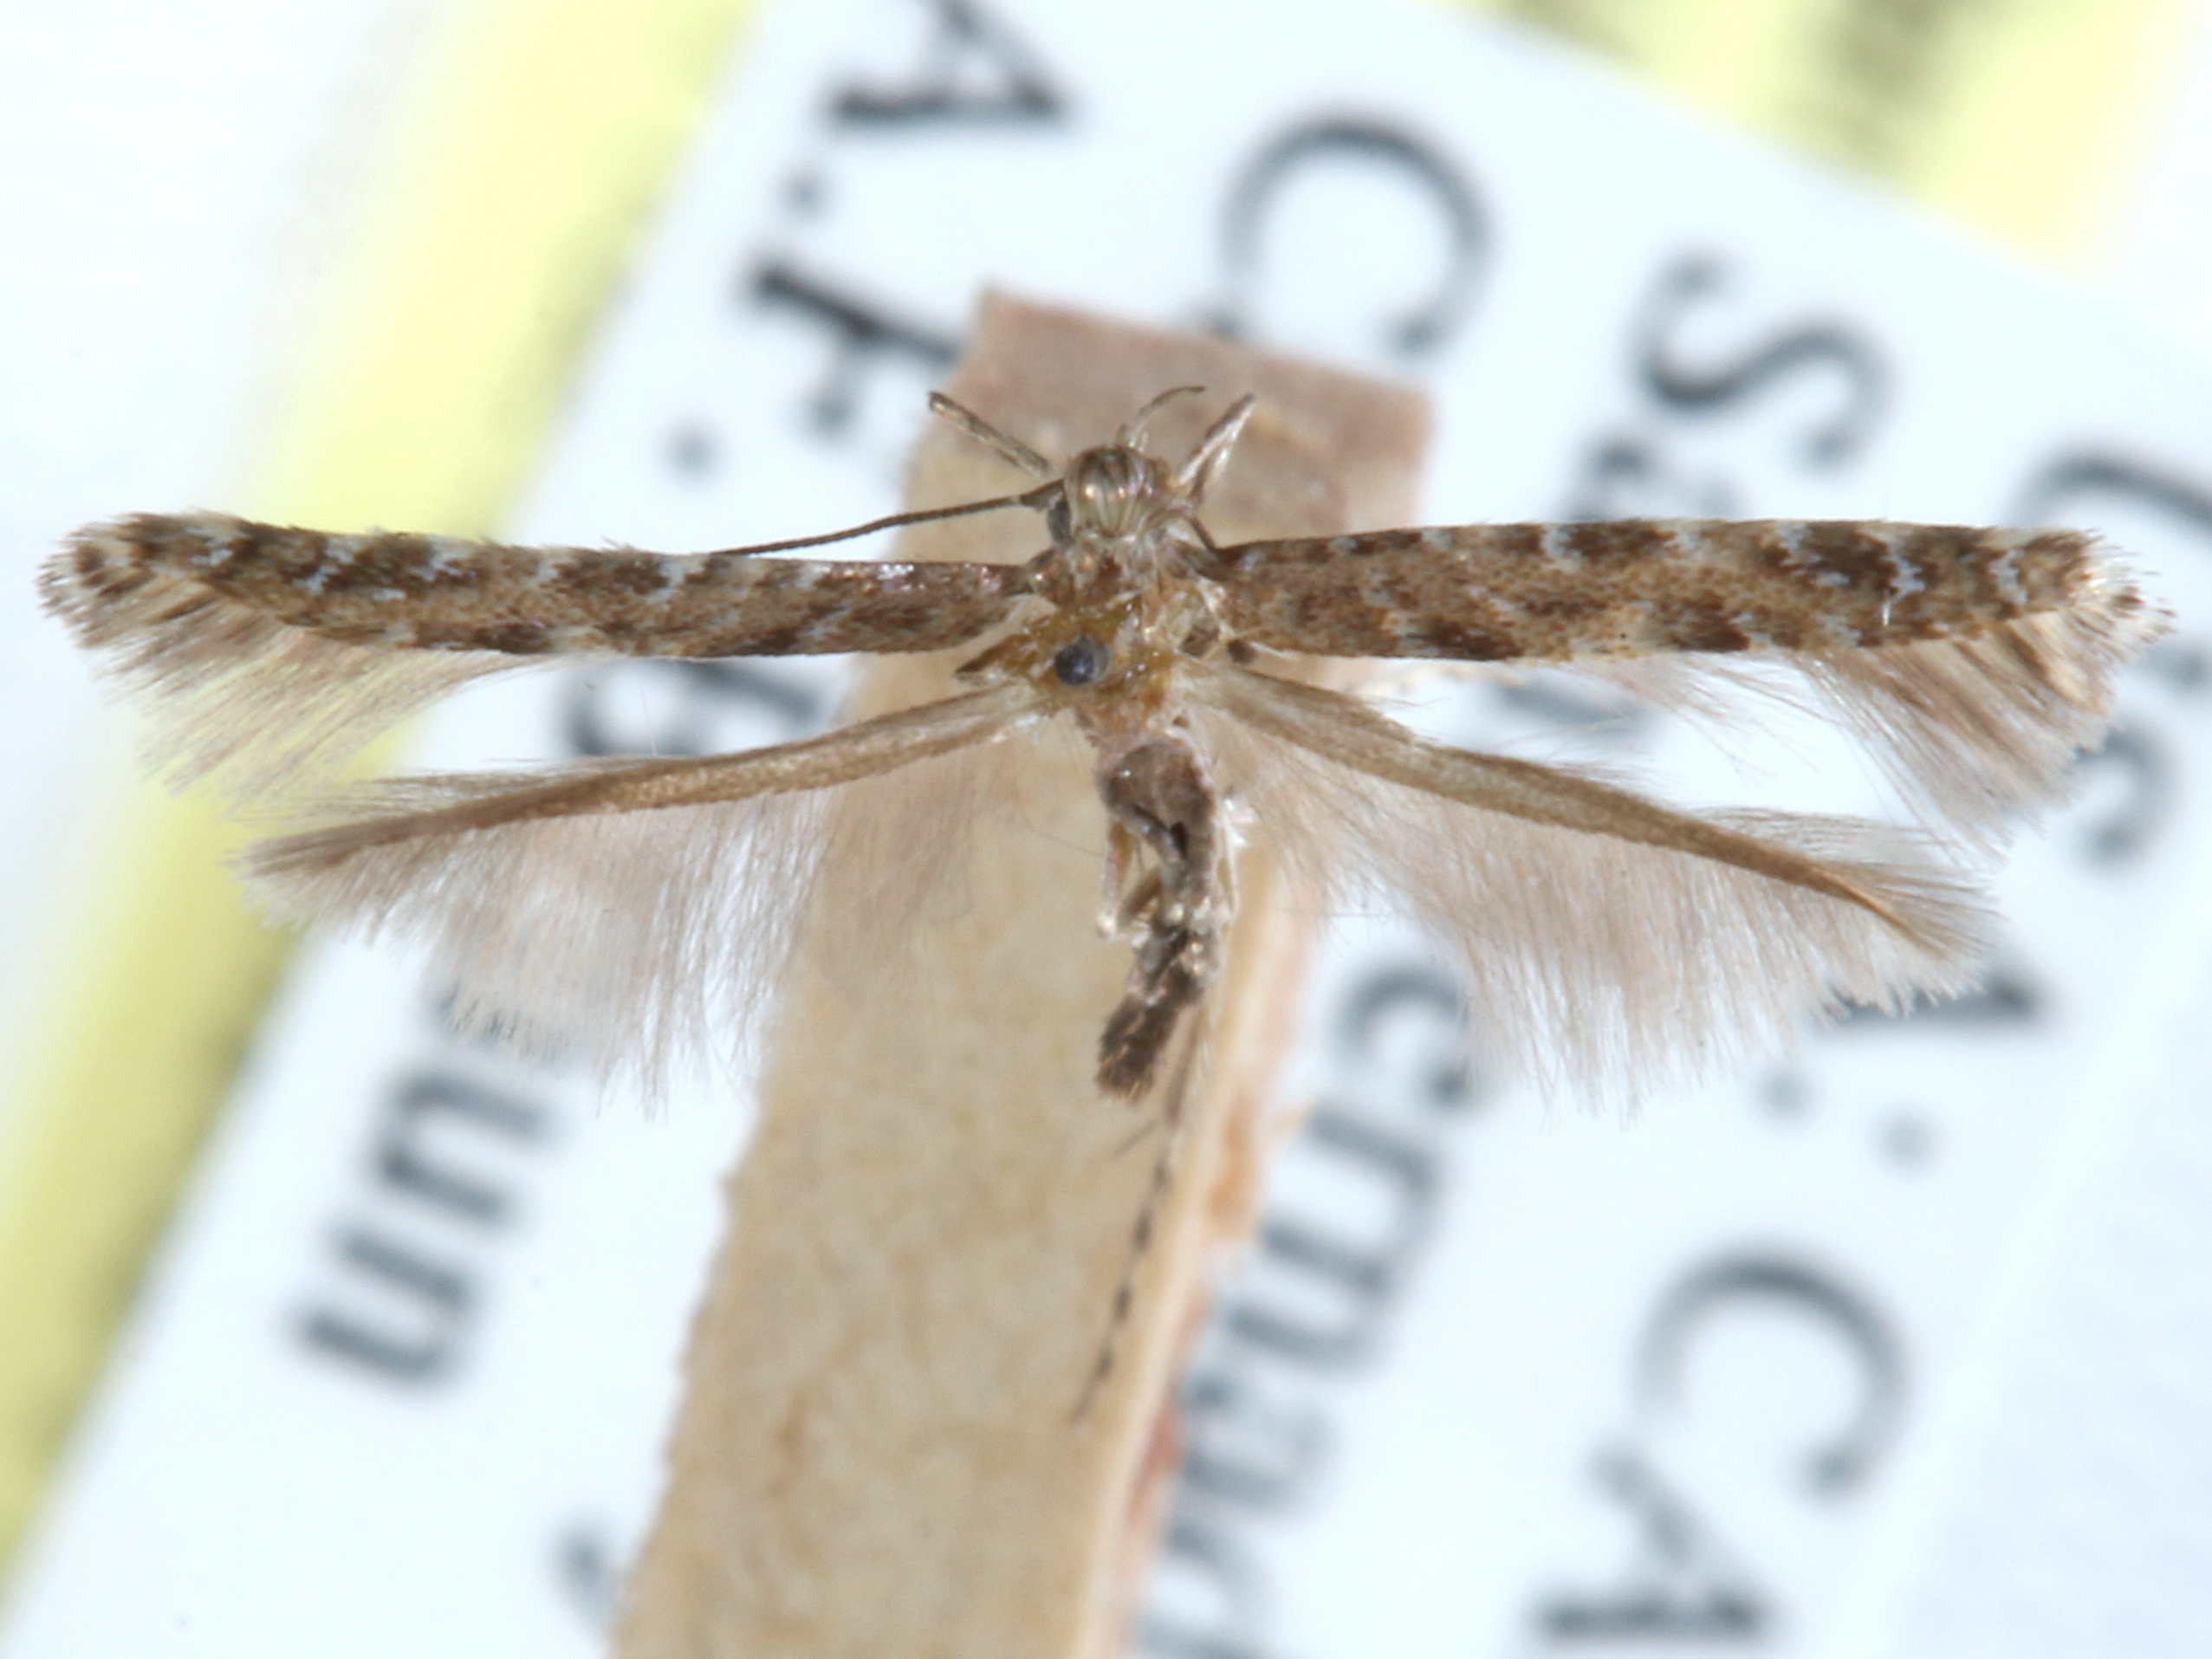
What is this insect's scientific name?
Cryptolectica affinis
